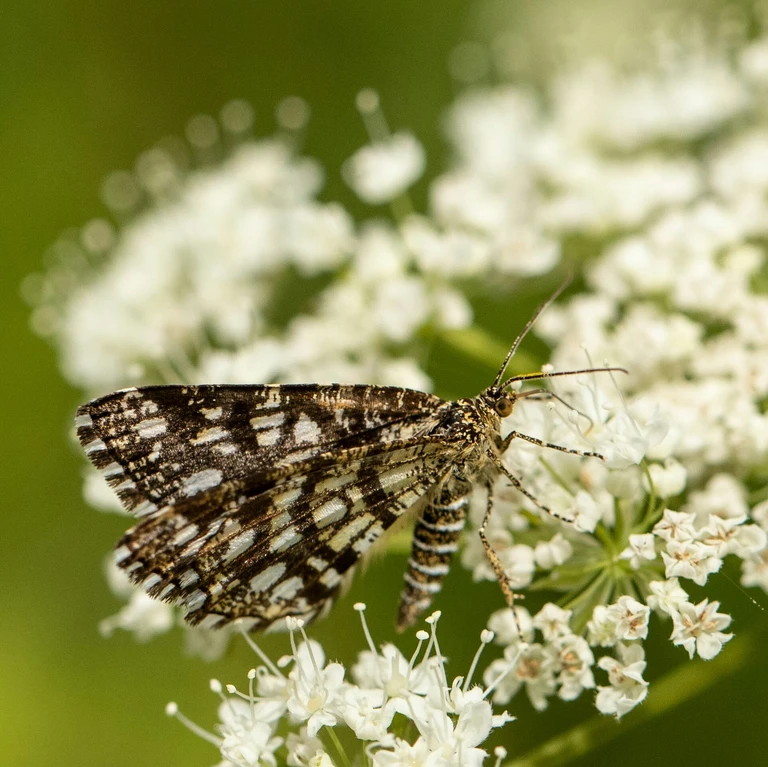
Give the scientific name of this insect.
Chiasmia clathrata
